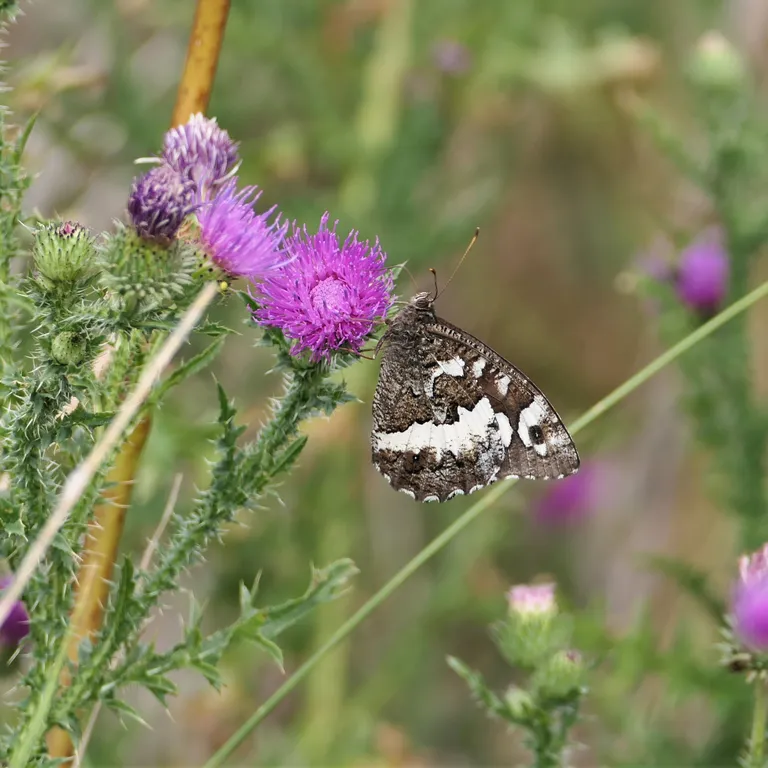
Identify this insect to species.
Brintesia circe
